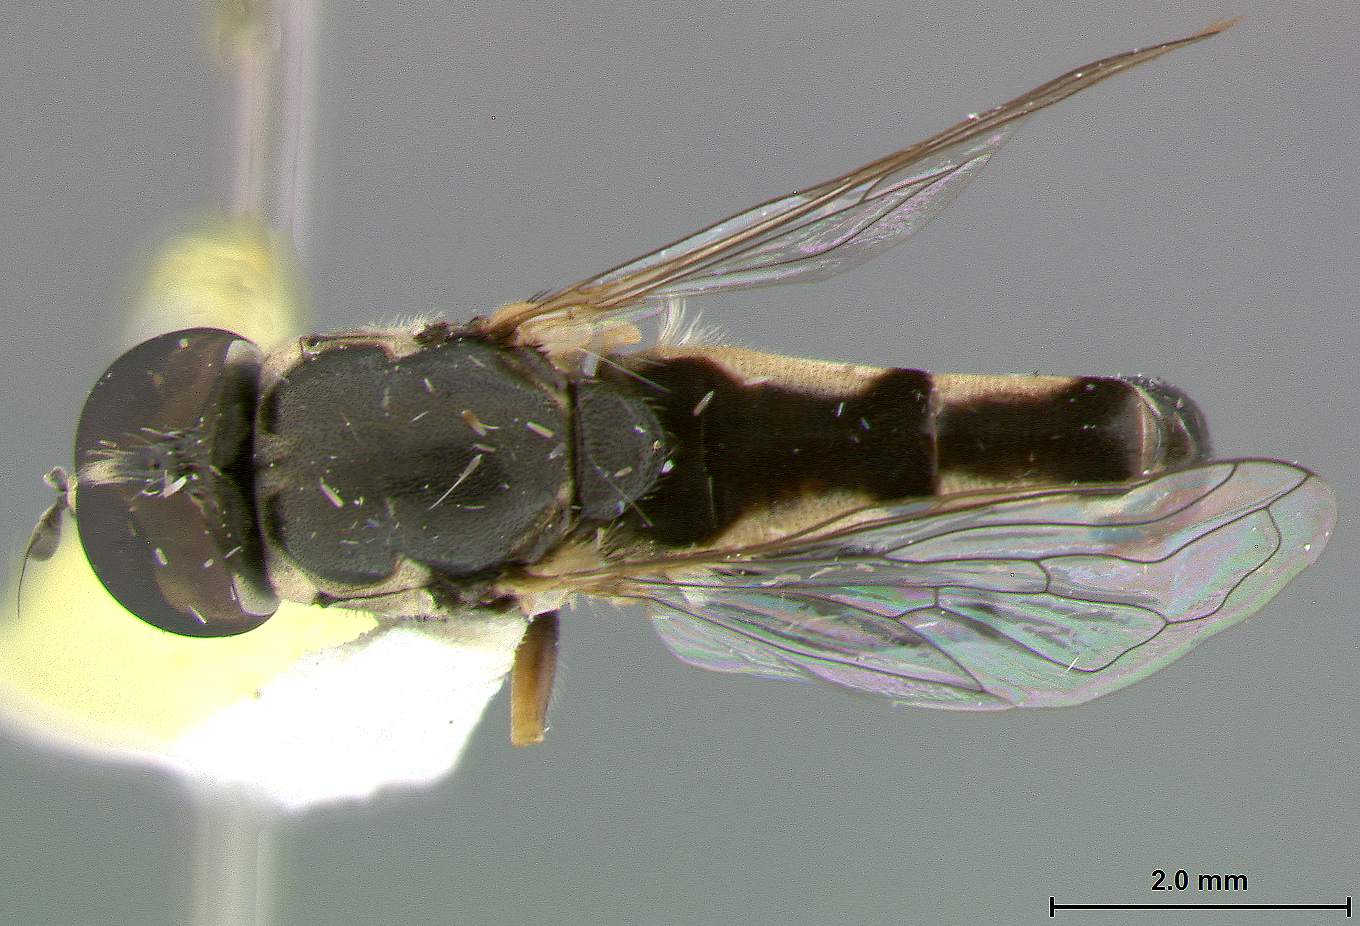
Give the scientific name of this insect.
Syritta carbonaria
